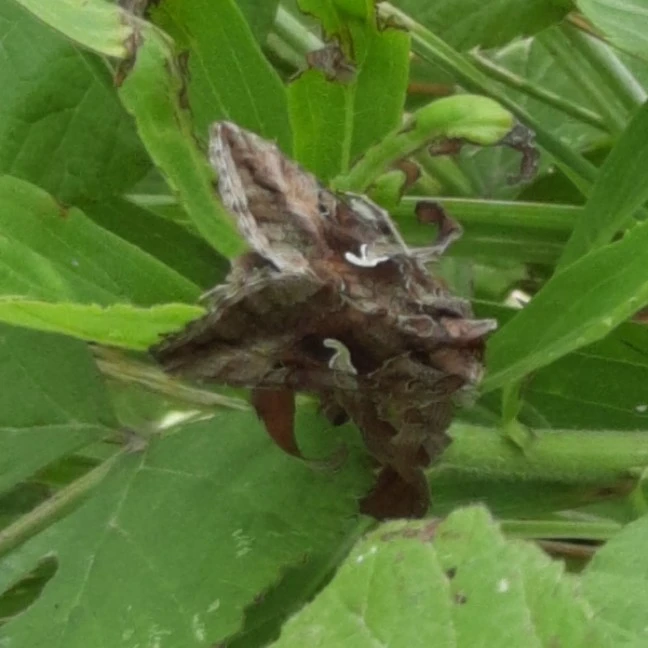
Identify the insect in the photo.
Autographa gamma
